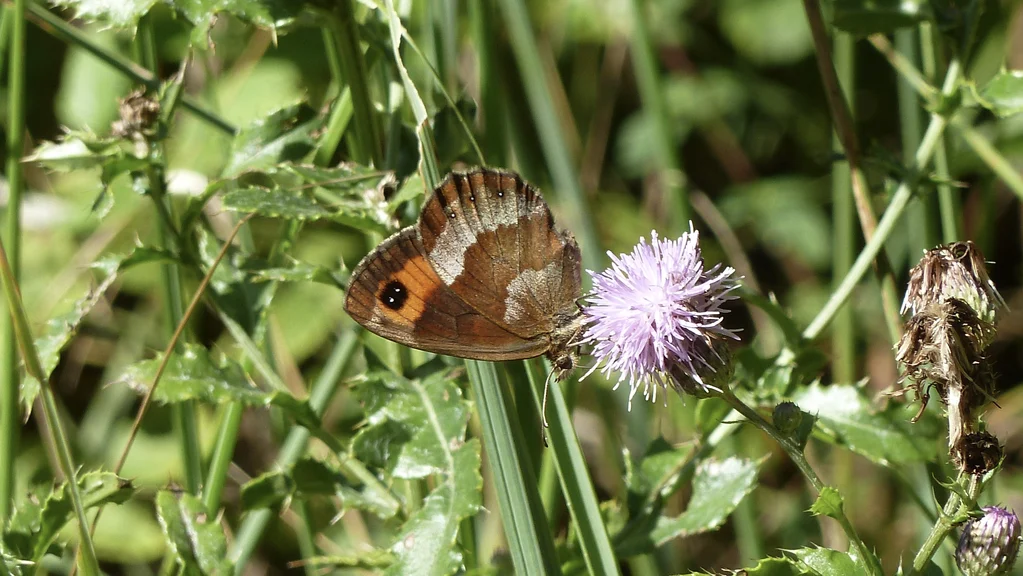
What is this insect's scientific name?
Erebia aethiops
